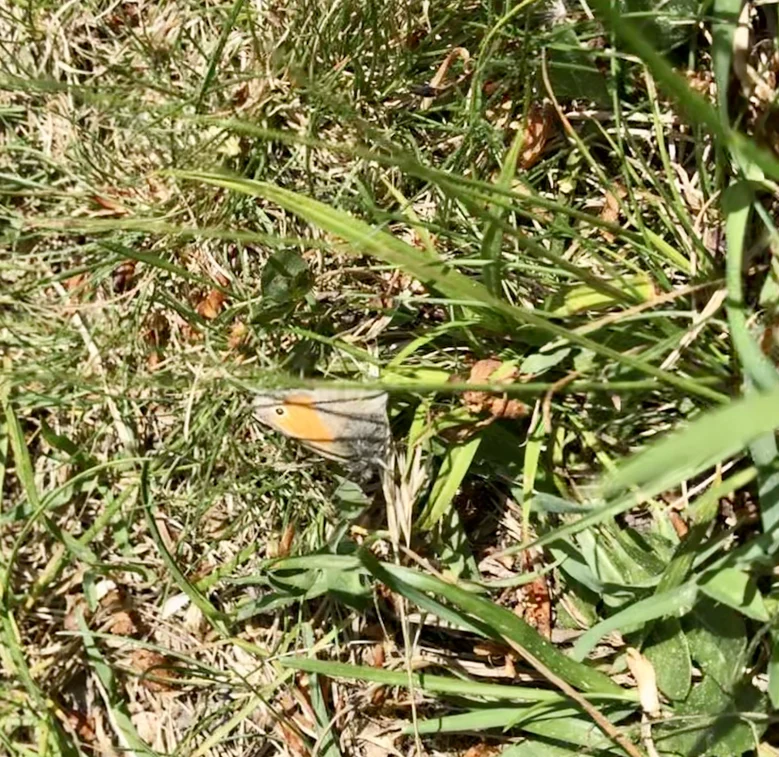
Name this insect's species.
Coenonympha pamphilus
